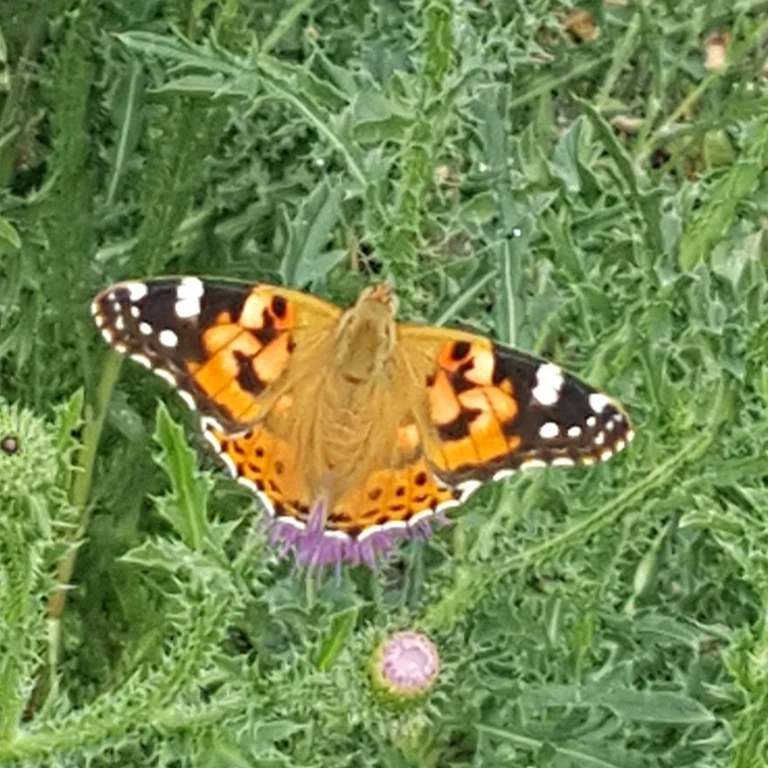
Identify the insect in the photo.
Vanessa cardui
